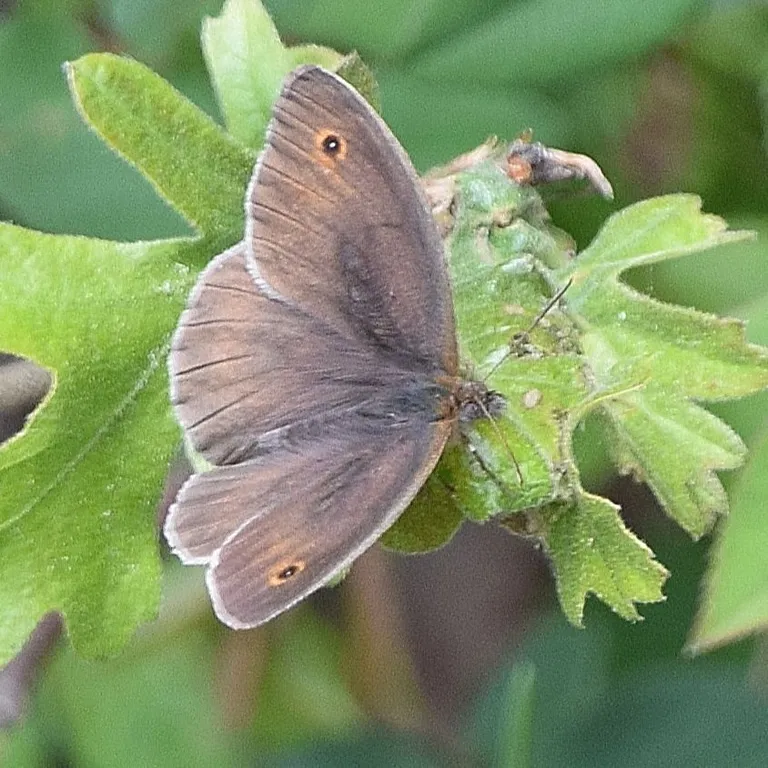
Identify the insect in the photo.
Maniola jurtina
